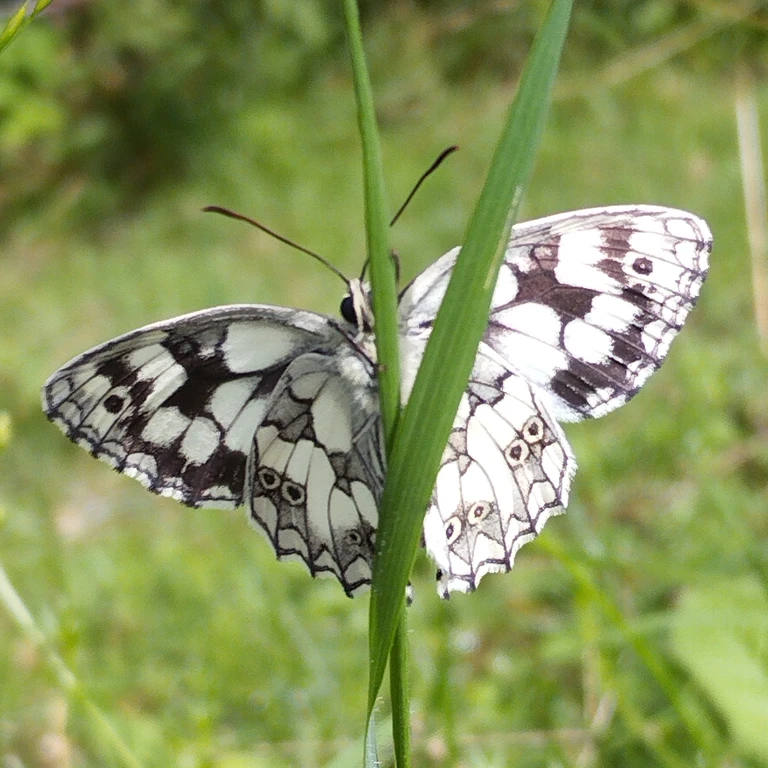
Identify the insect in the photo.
Melanargia galathea
